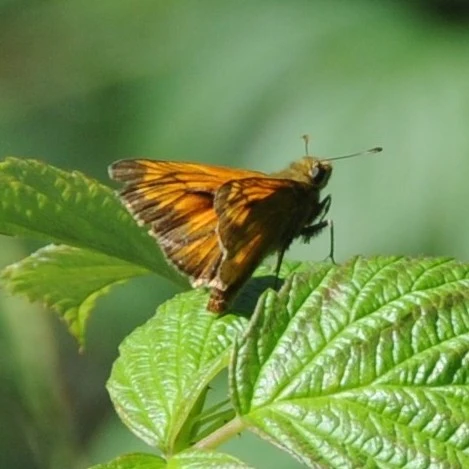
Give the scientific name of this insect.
Ochlodes sylvanus (also Ochlodes venata)
